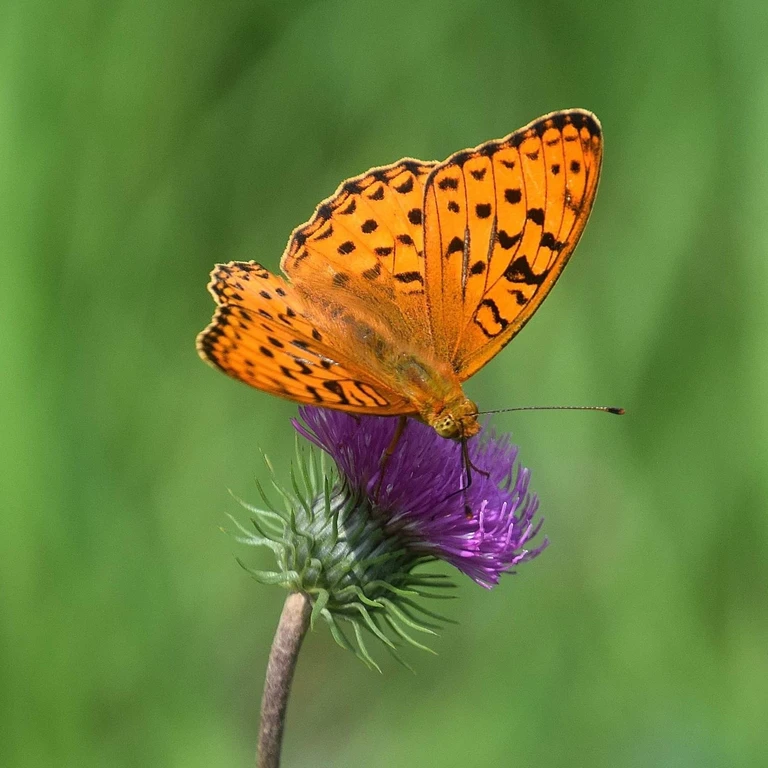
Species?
Fabriciana adippe
